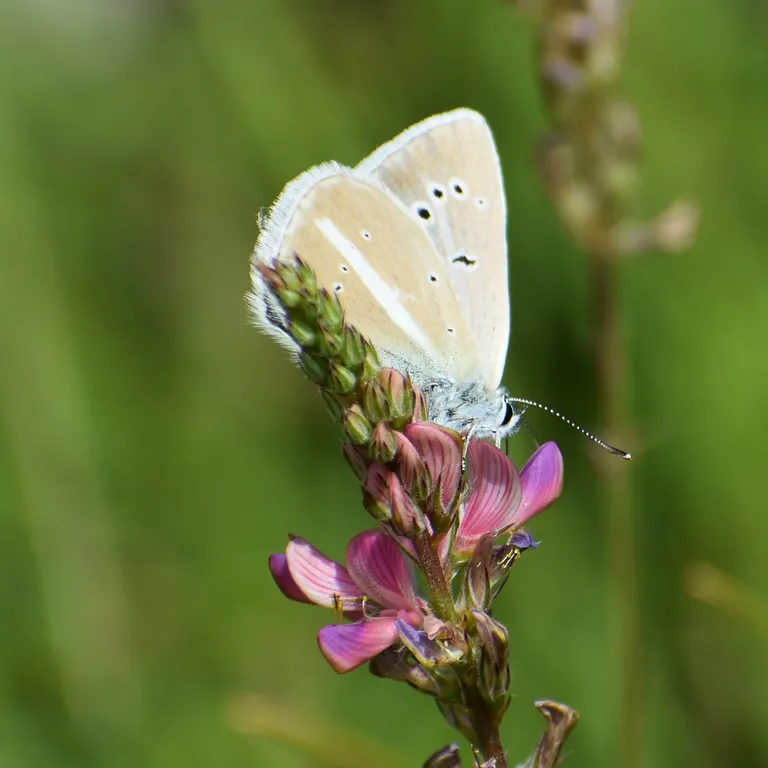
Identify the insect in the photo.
Polyommatus damon (also Agrodiaetus damon)
